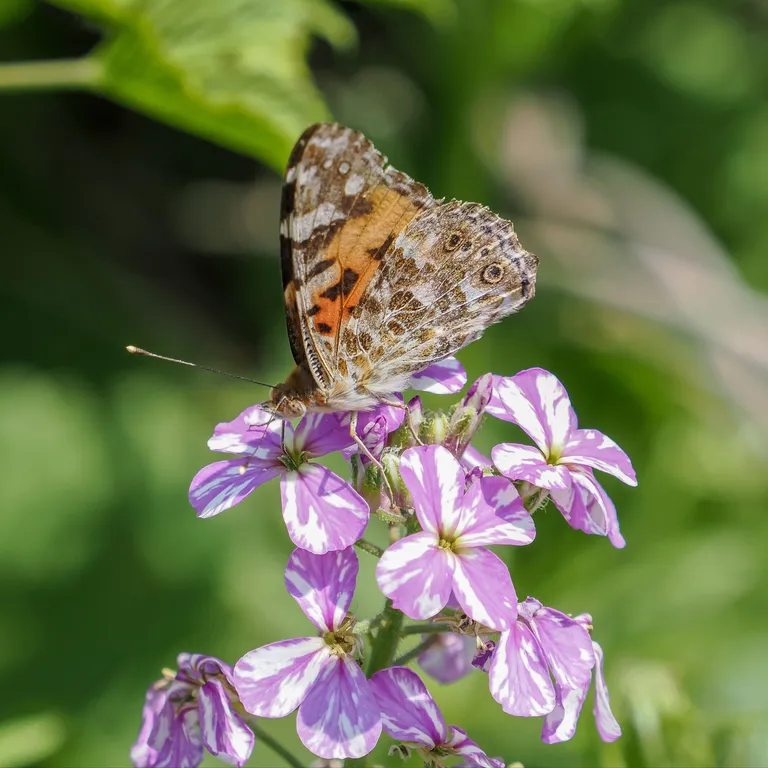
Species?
Vanessa cardui
